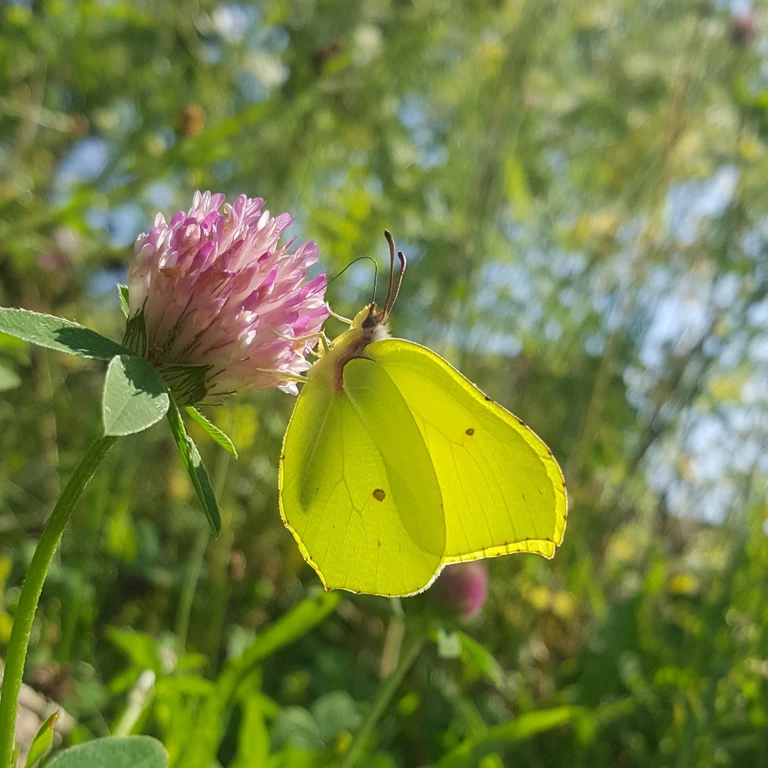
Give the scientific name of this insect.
Gonepteryx rhamni
